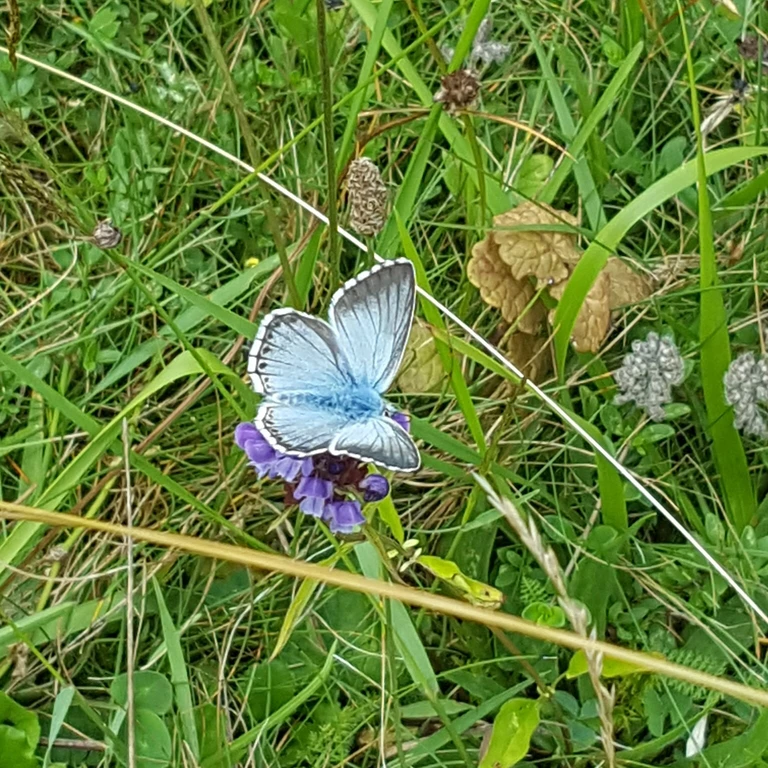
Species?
Lysandra coridon
